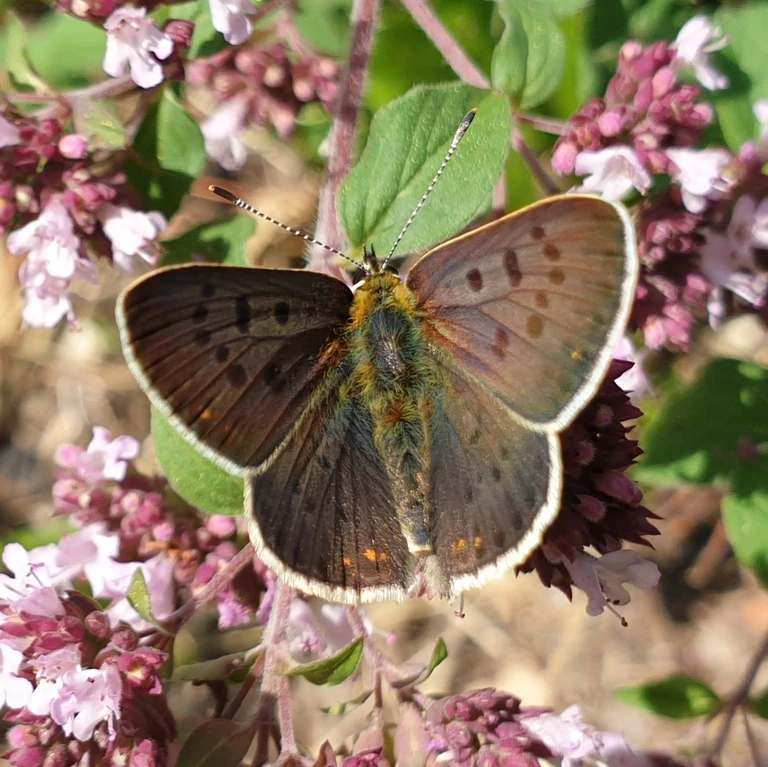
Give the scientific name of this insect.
Lycaena tityrus (also Loweia tityrus)
